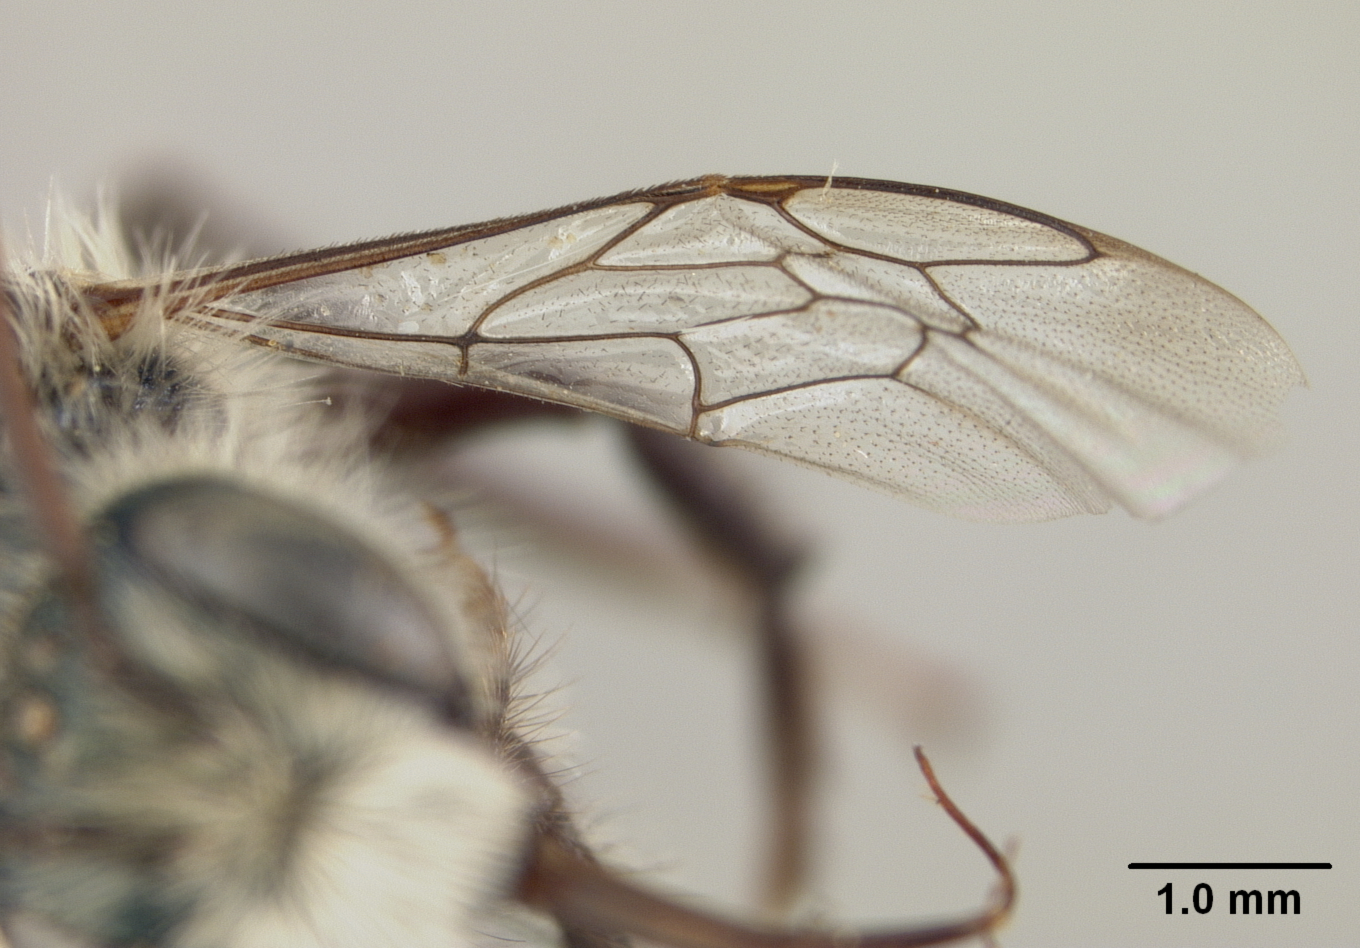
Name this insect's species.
Osmia universitatis
